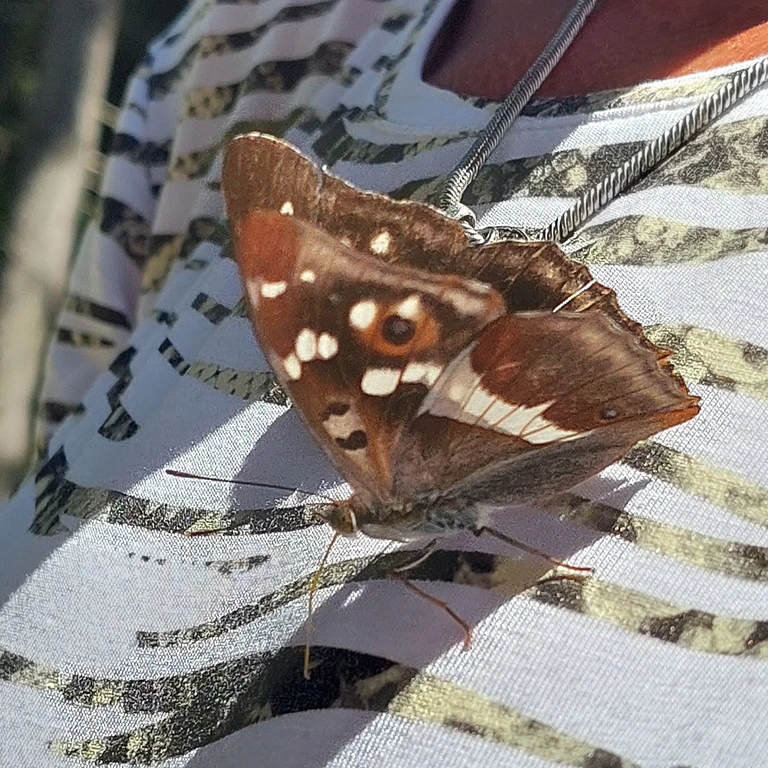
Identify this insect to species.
Apatura iris
